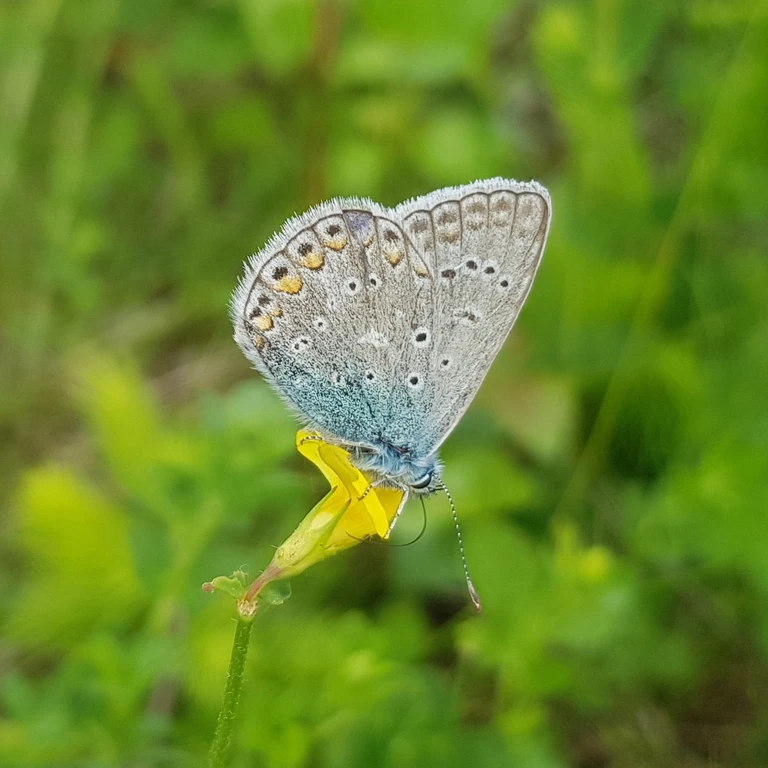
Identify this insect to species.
Polyommatus icarus
